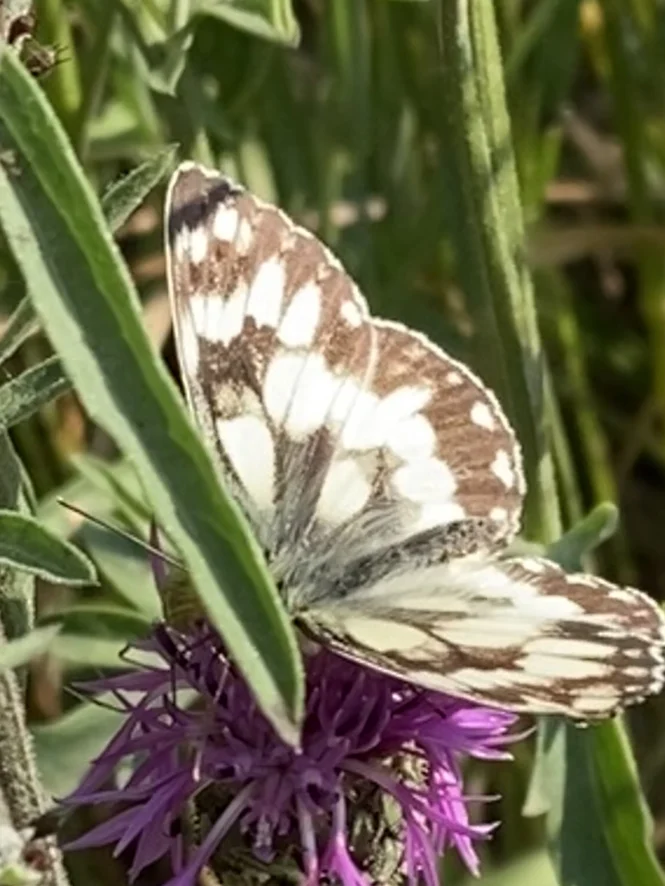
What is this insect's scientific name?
Melanargia galathea
